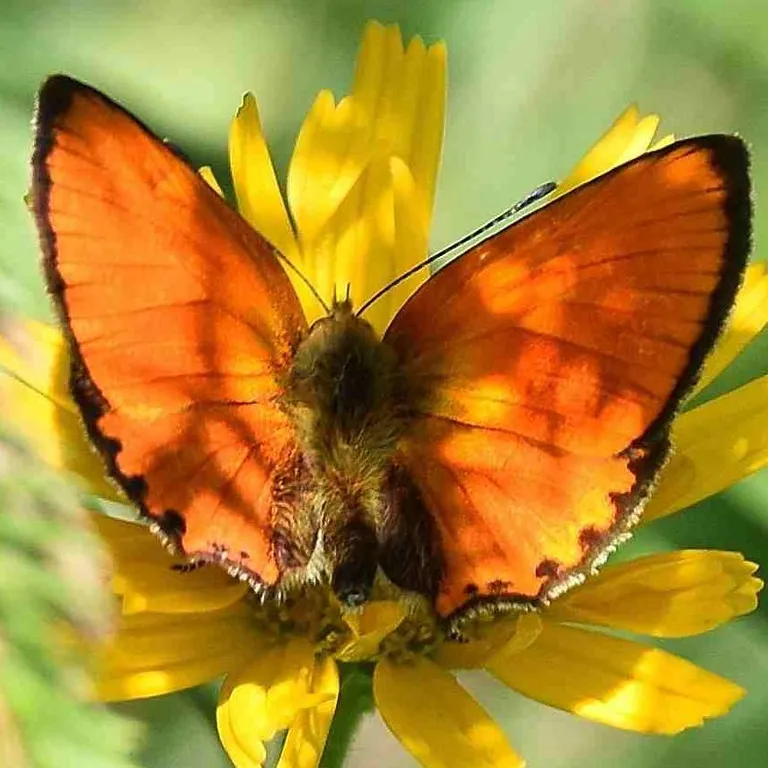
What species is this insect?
Lycaena virgaureae
